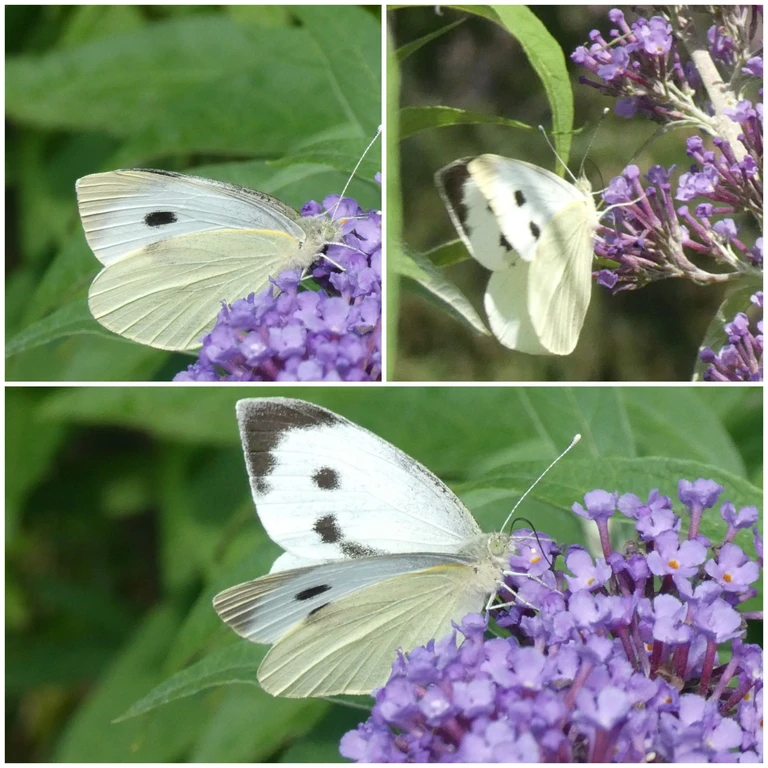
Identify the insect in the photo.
Pieris brassicae
